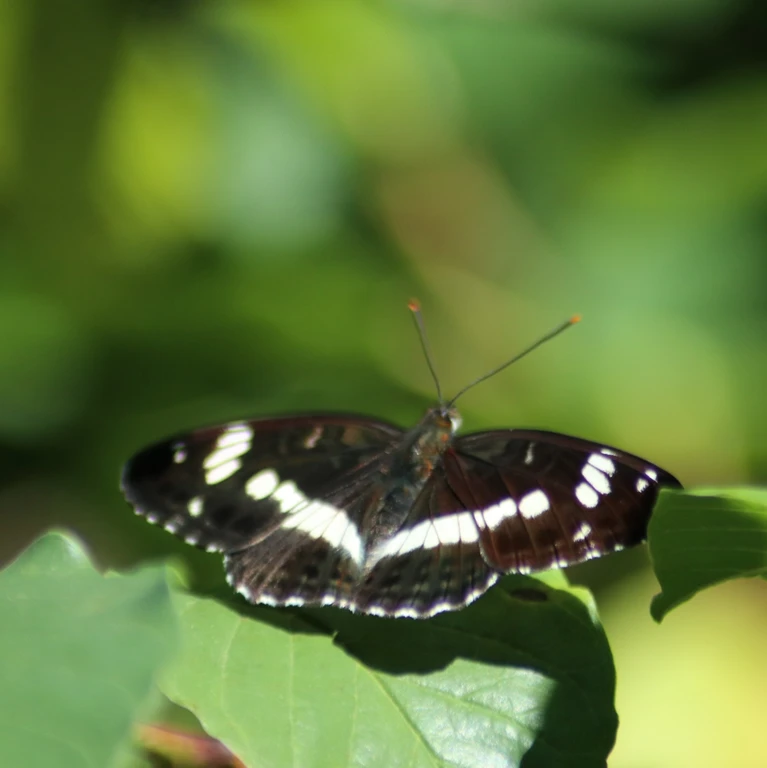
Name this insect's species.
Limenitis camilla (also Ladoga camilla)
